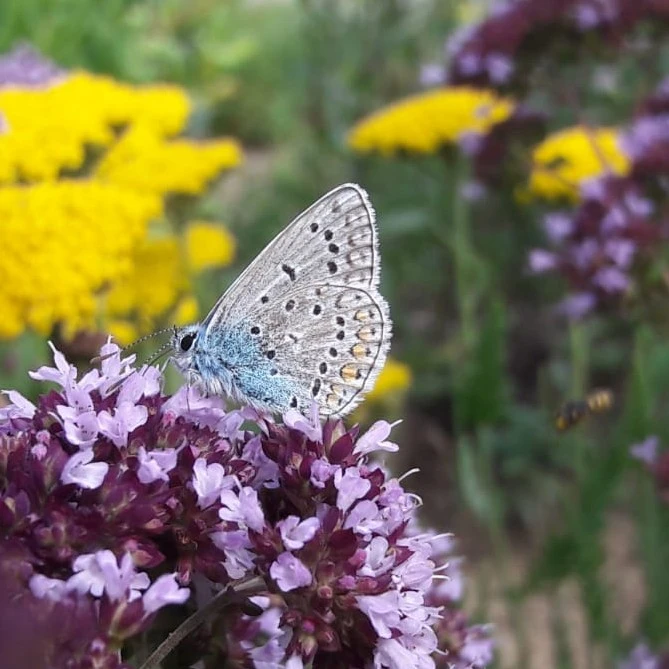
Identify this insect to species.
Polyommatus icarus
